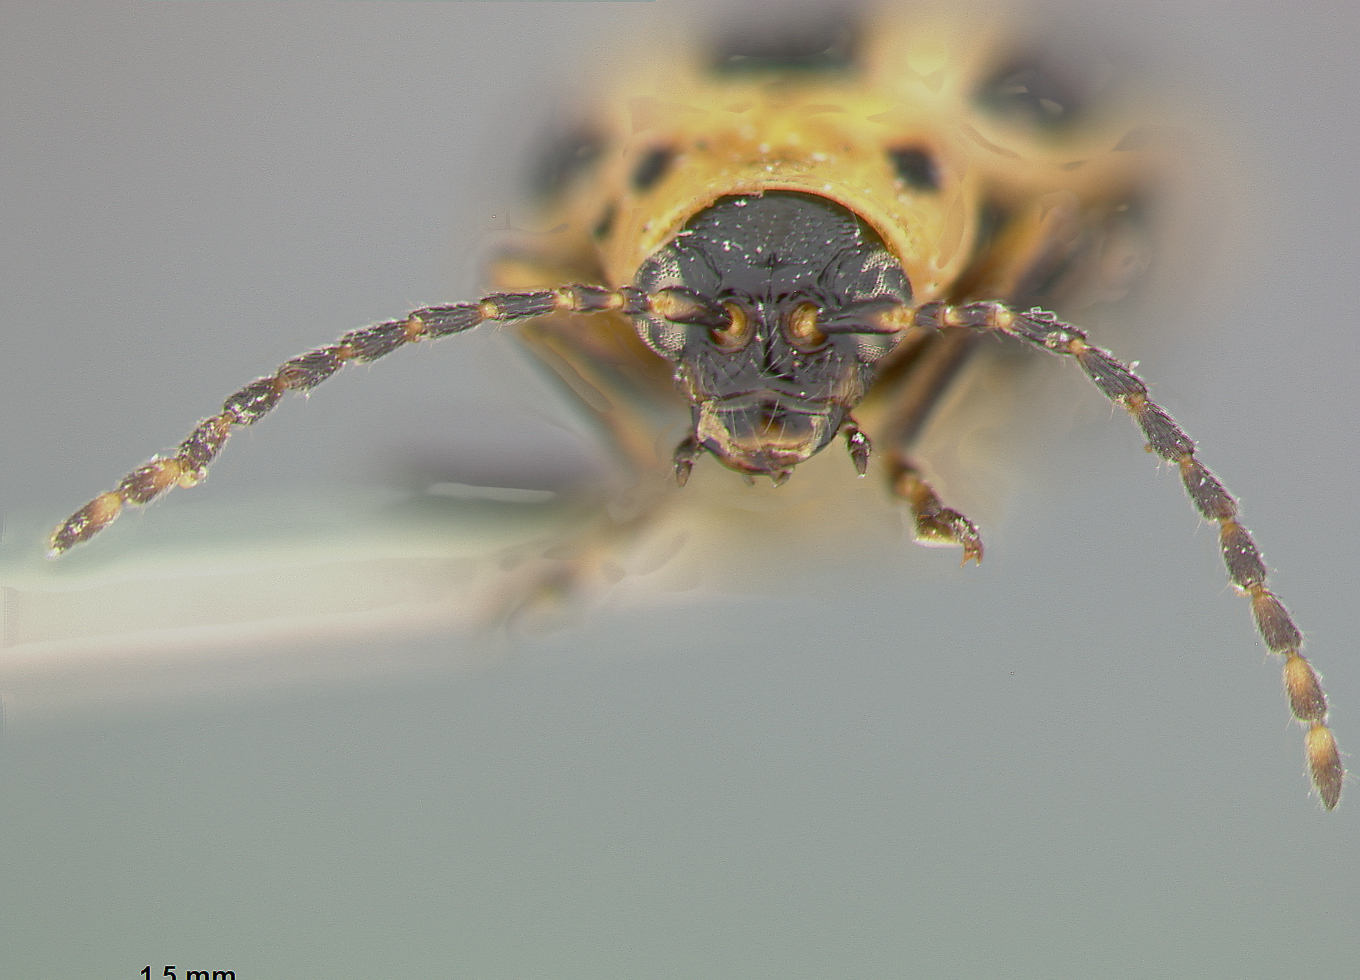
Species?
Diabrotica bipuncticollis
